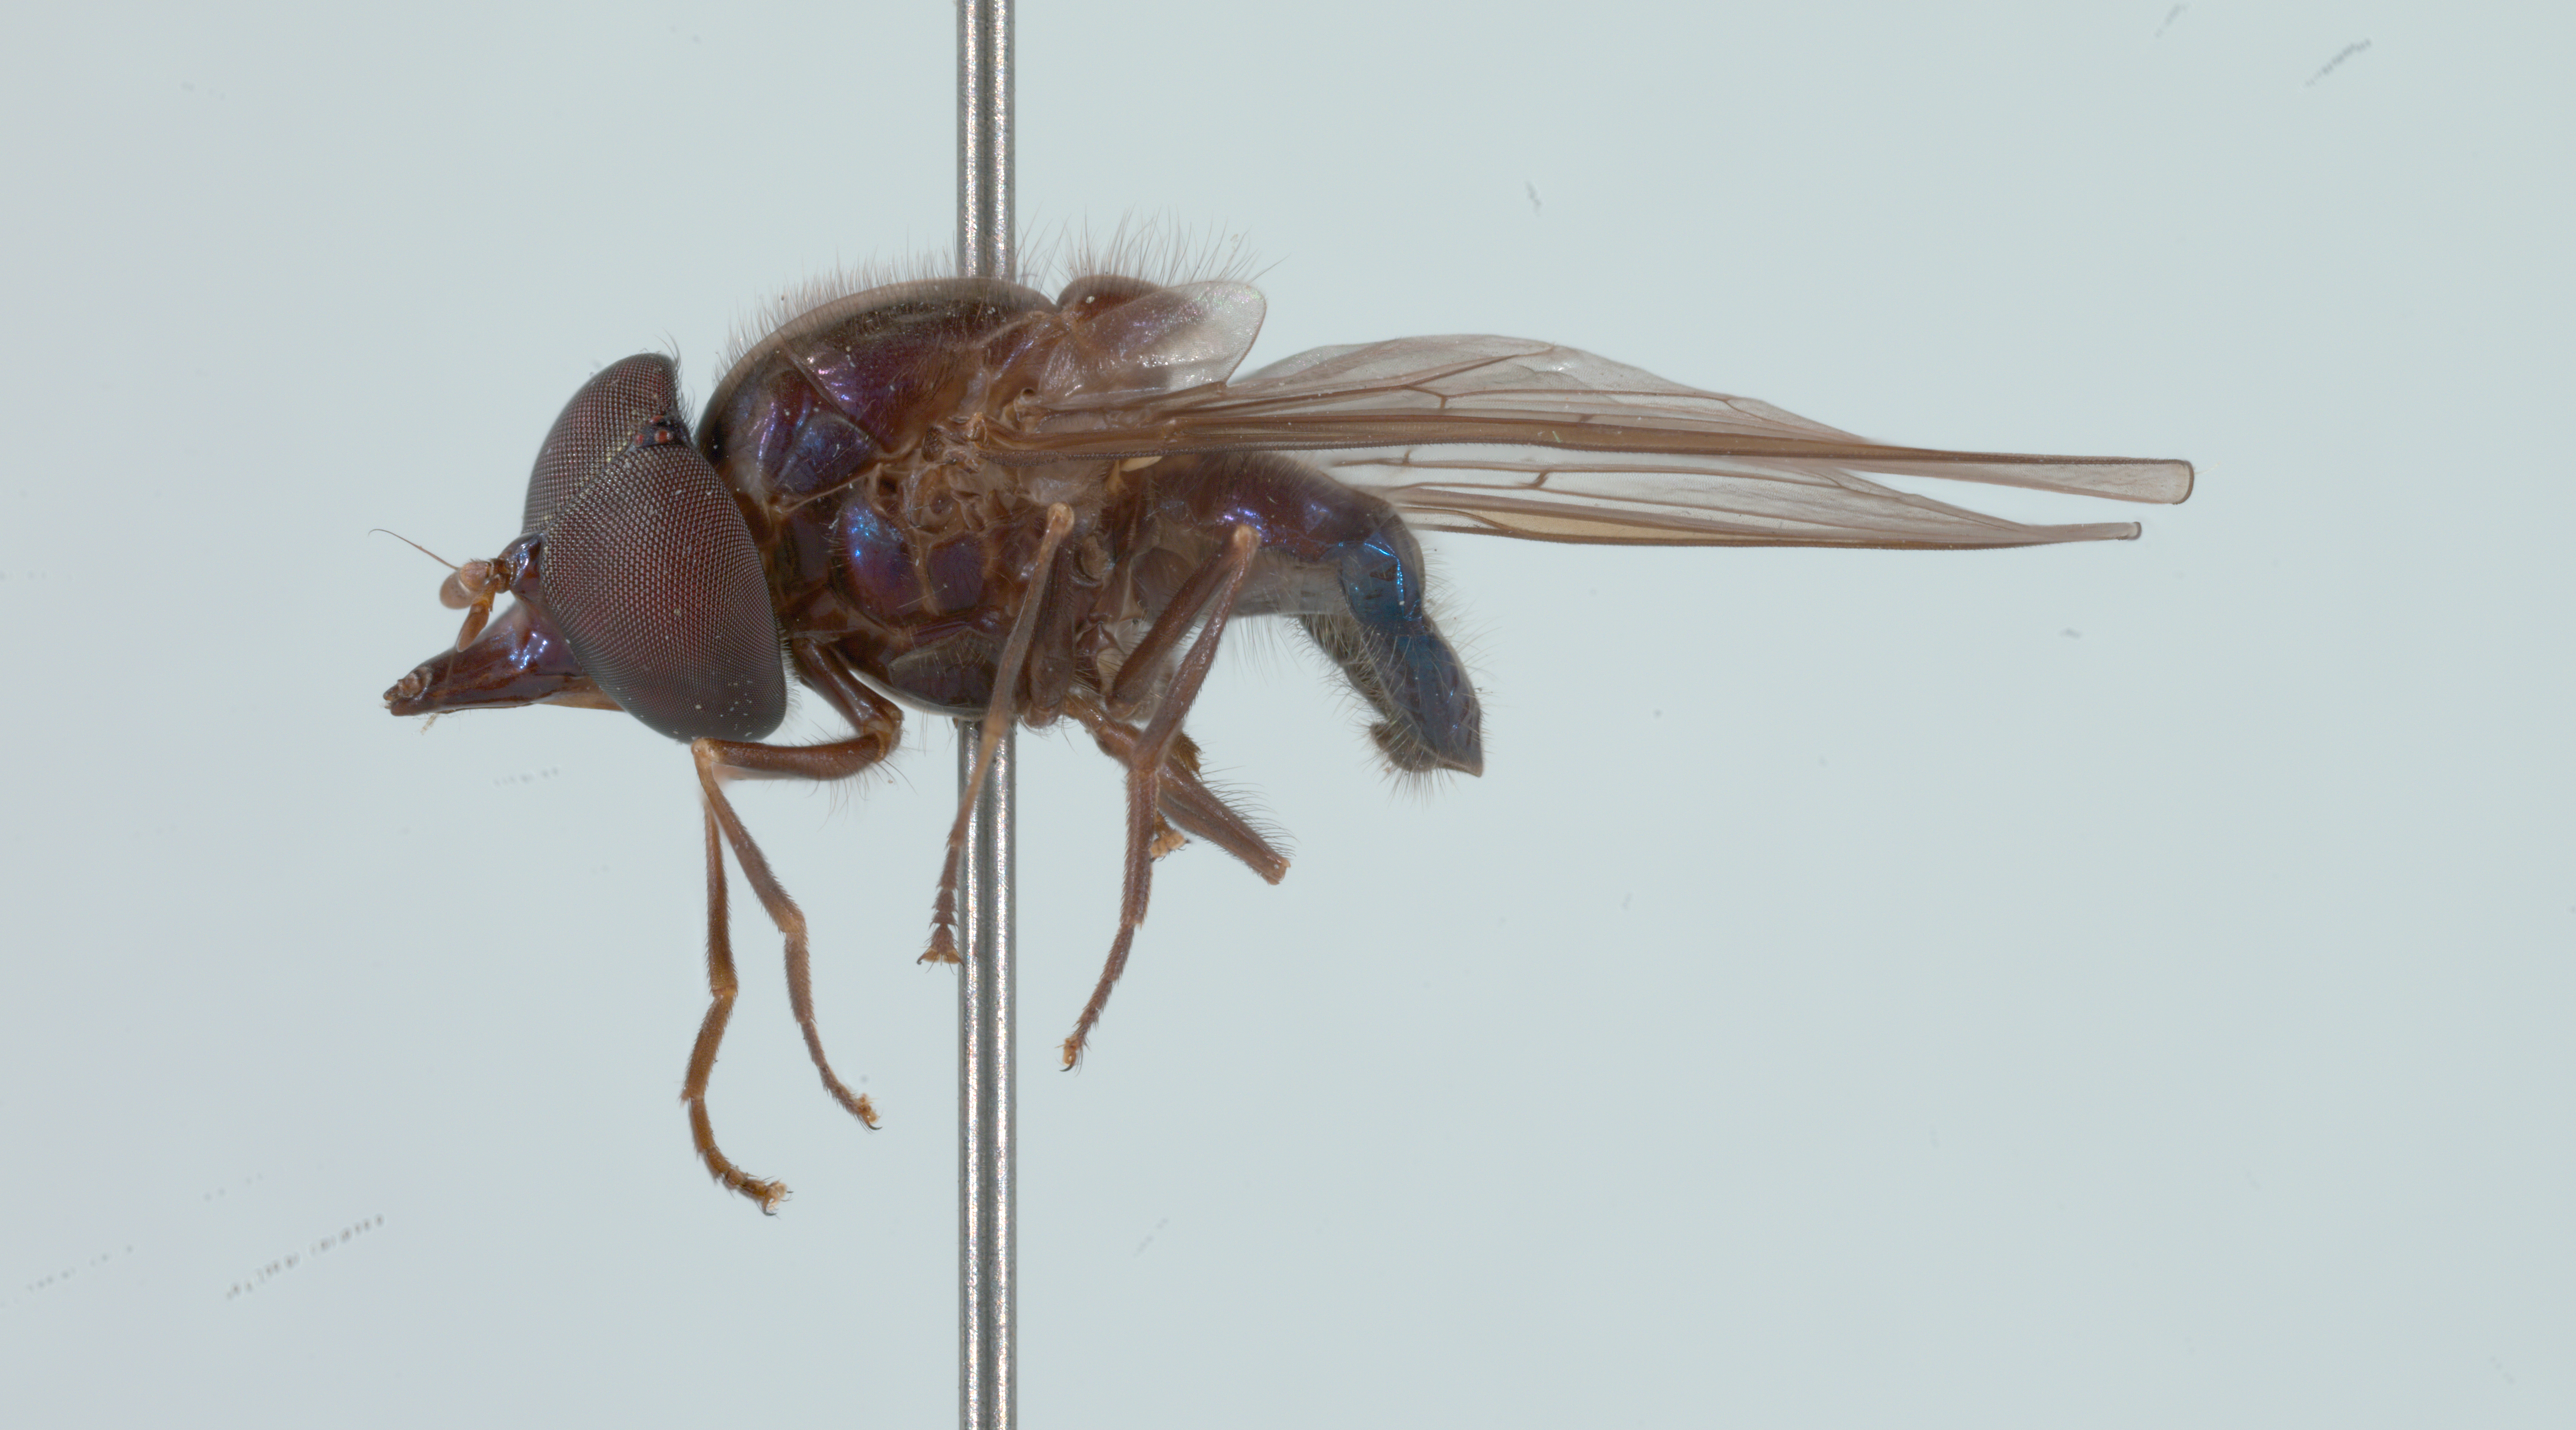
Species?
Rhingia cyanoprora
